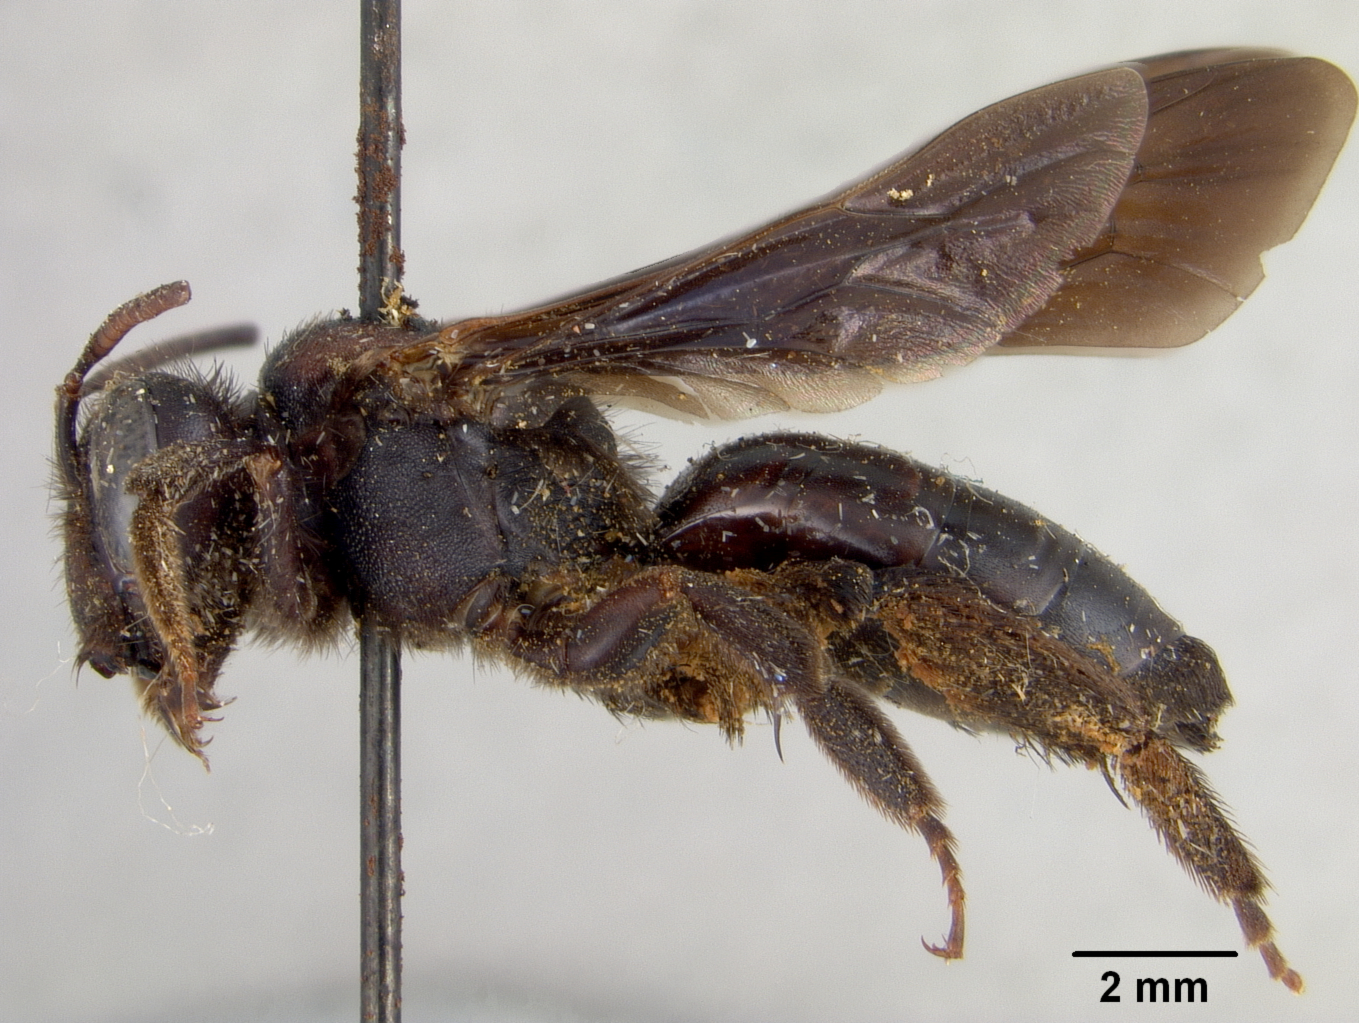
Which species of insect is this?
Andrena cussariensis
